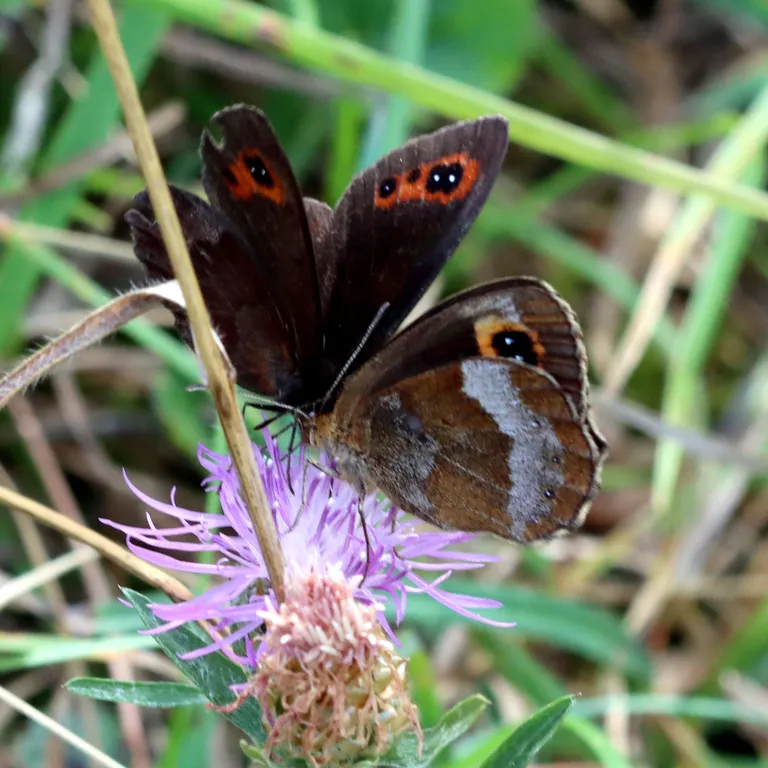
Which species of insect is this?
Erebia aethiops
